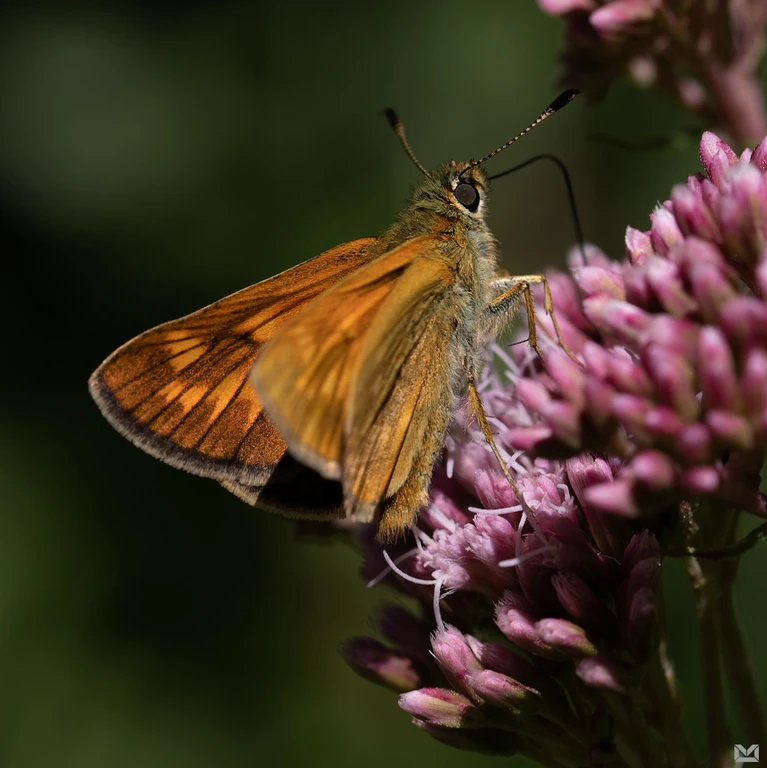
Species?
Ochlodes sylvanus (also Ochlodes venata)
